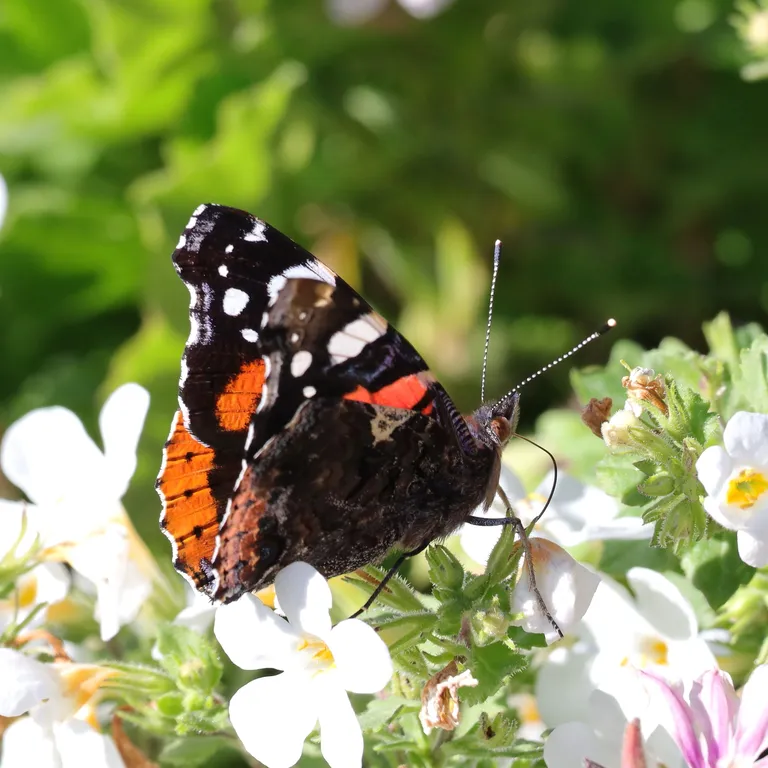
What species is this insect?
Vanessa atalanta
